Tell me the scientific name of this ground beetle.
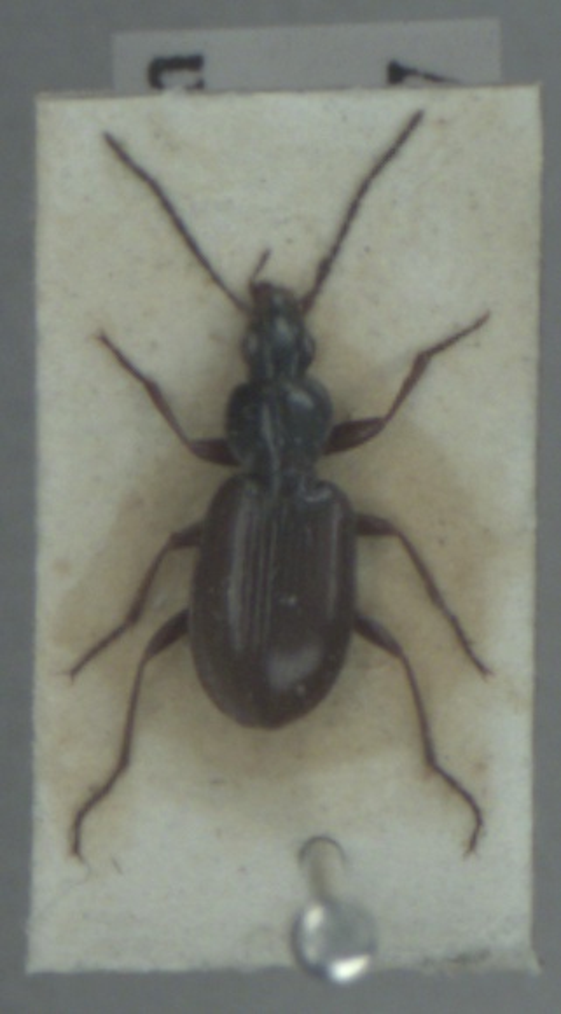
Agonum fuliginosum
